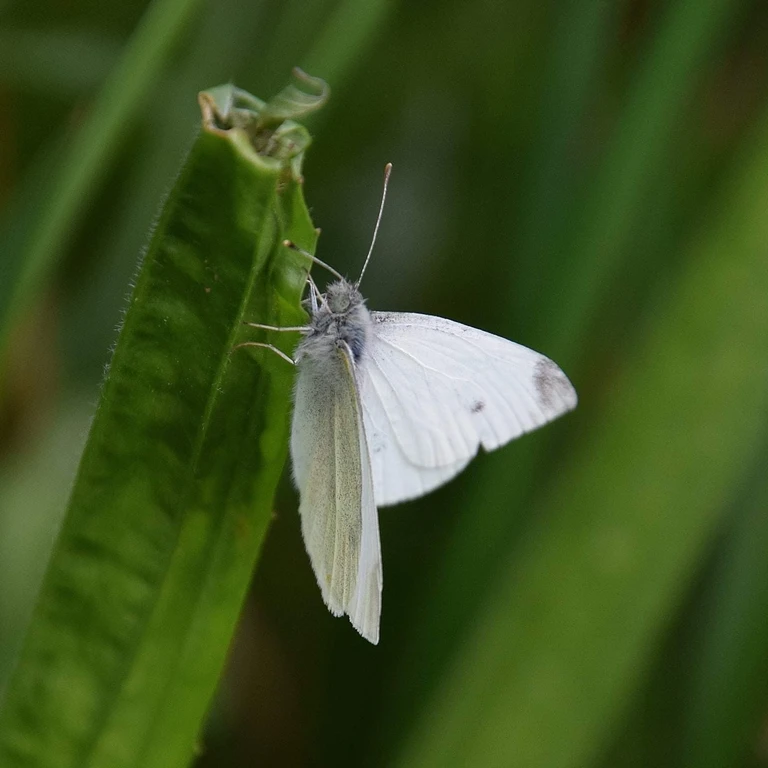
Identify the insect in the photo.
Pieris rapae
